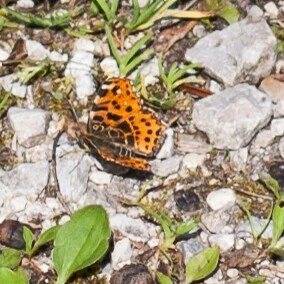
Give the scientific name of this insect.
Araschnia levana
